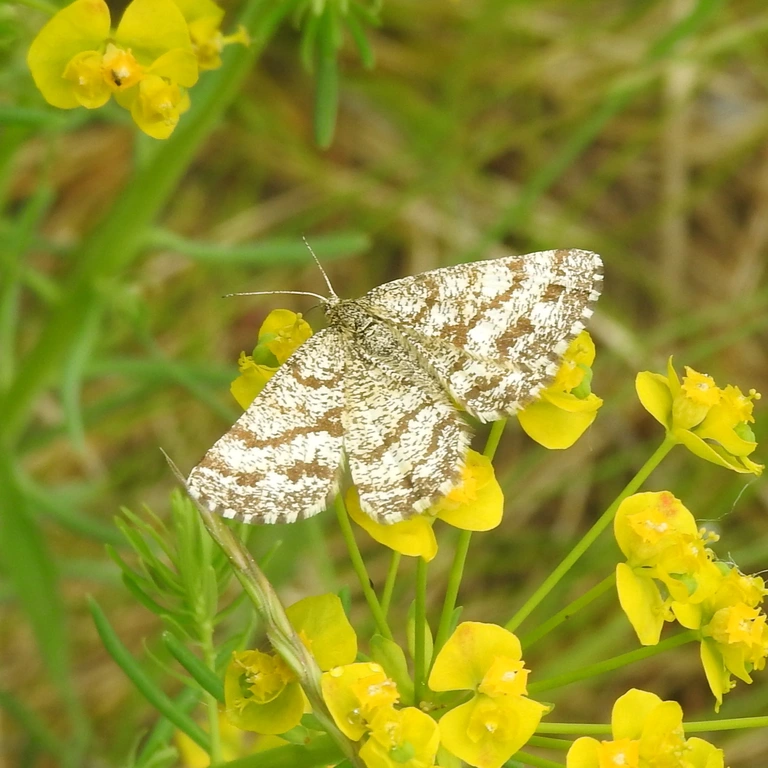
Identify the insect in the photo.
Ematurga atomaria
